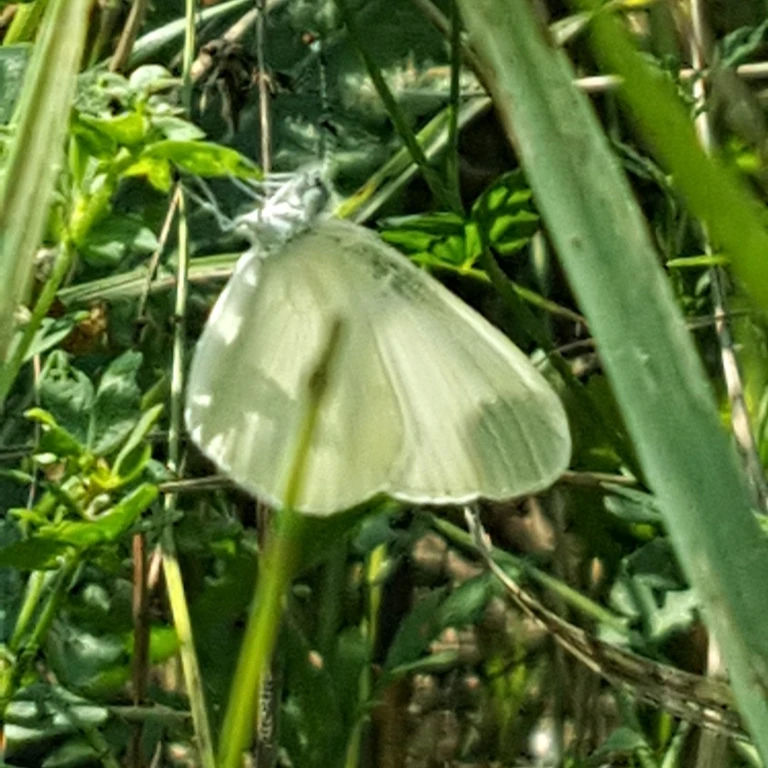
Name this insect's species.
Leptidea sinapis/juvernica
